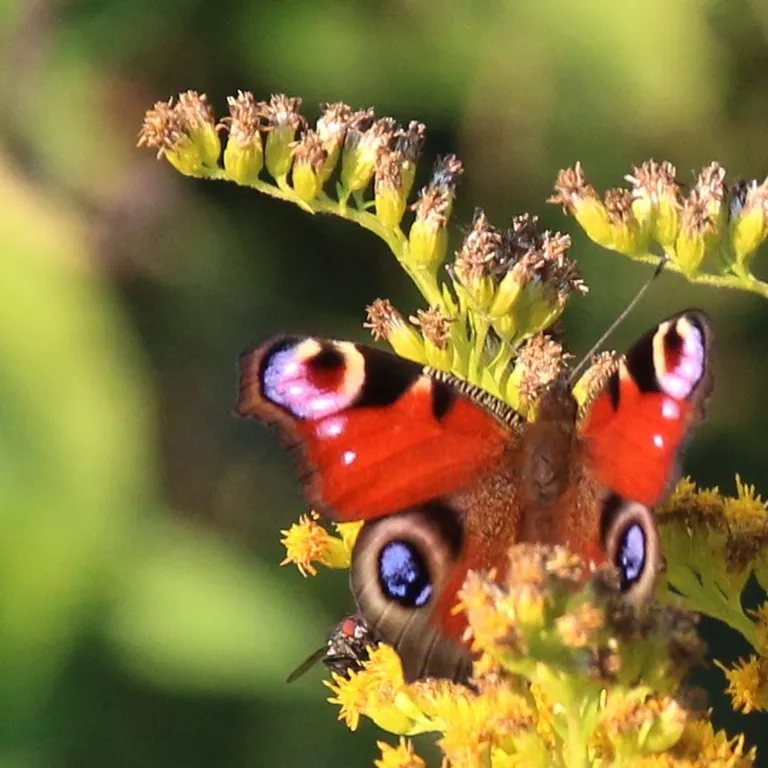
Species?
Aglais io
